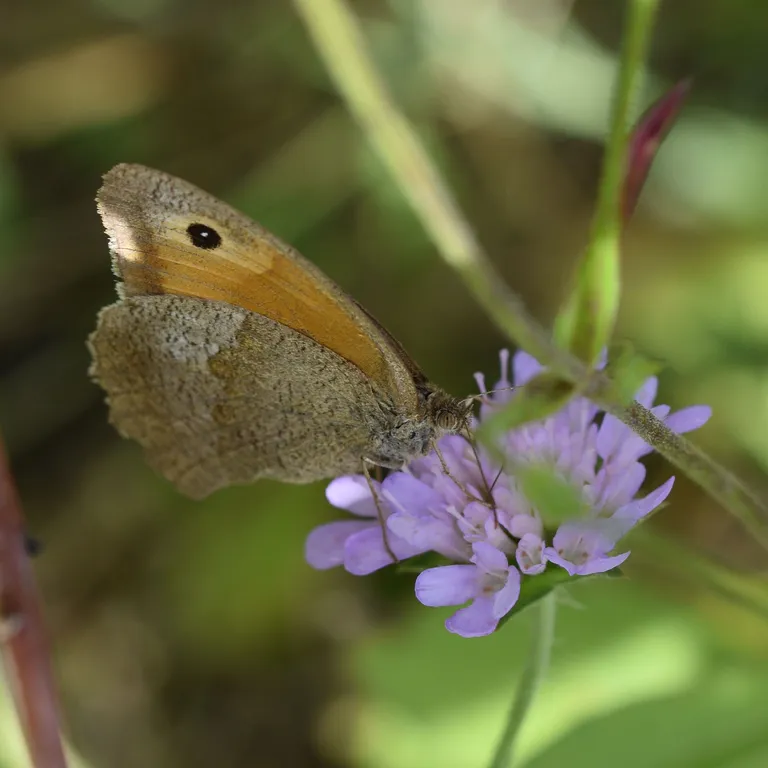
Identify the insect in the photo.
Maniola jurtina
